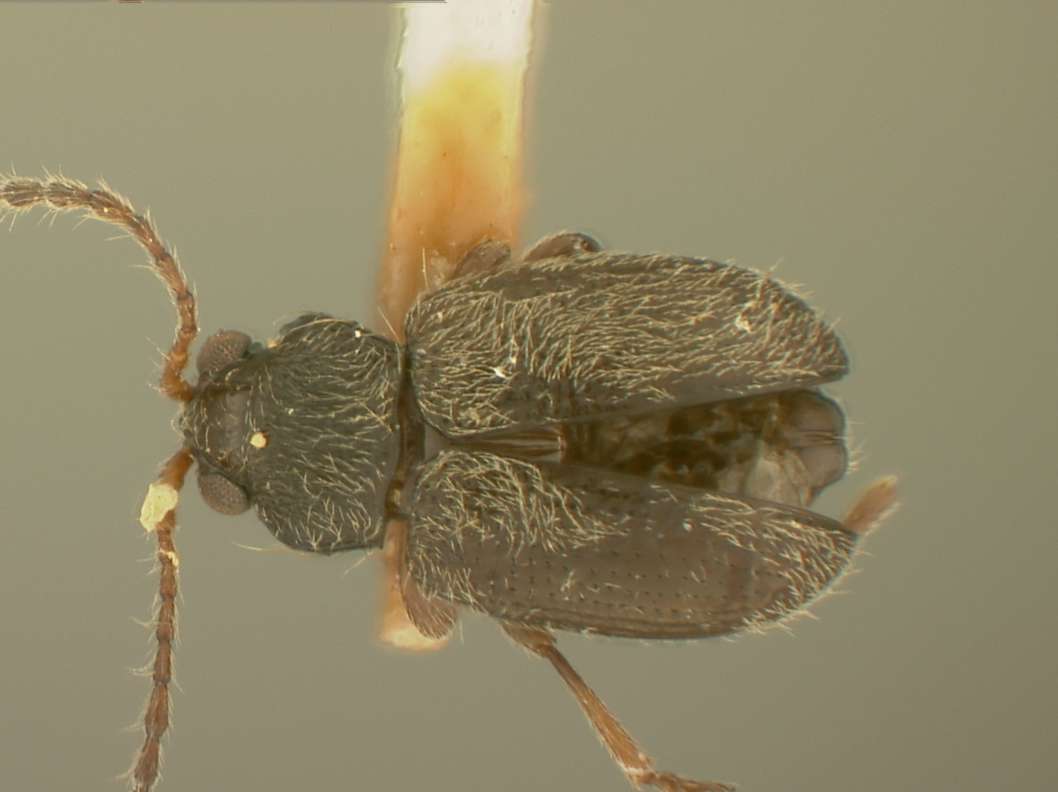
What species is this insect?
Orthaltica visayanensis
